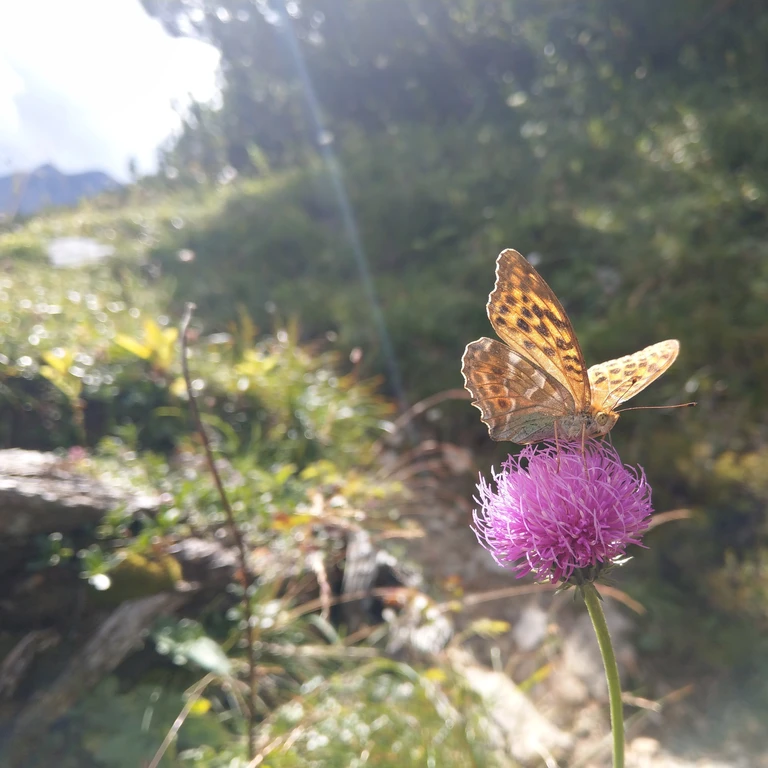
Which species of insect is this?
Argynnis paphia
